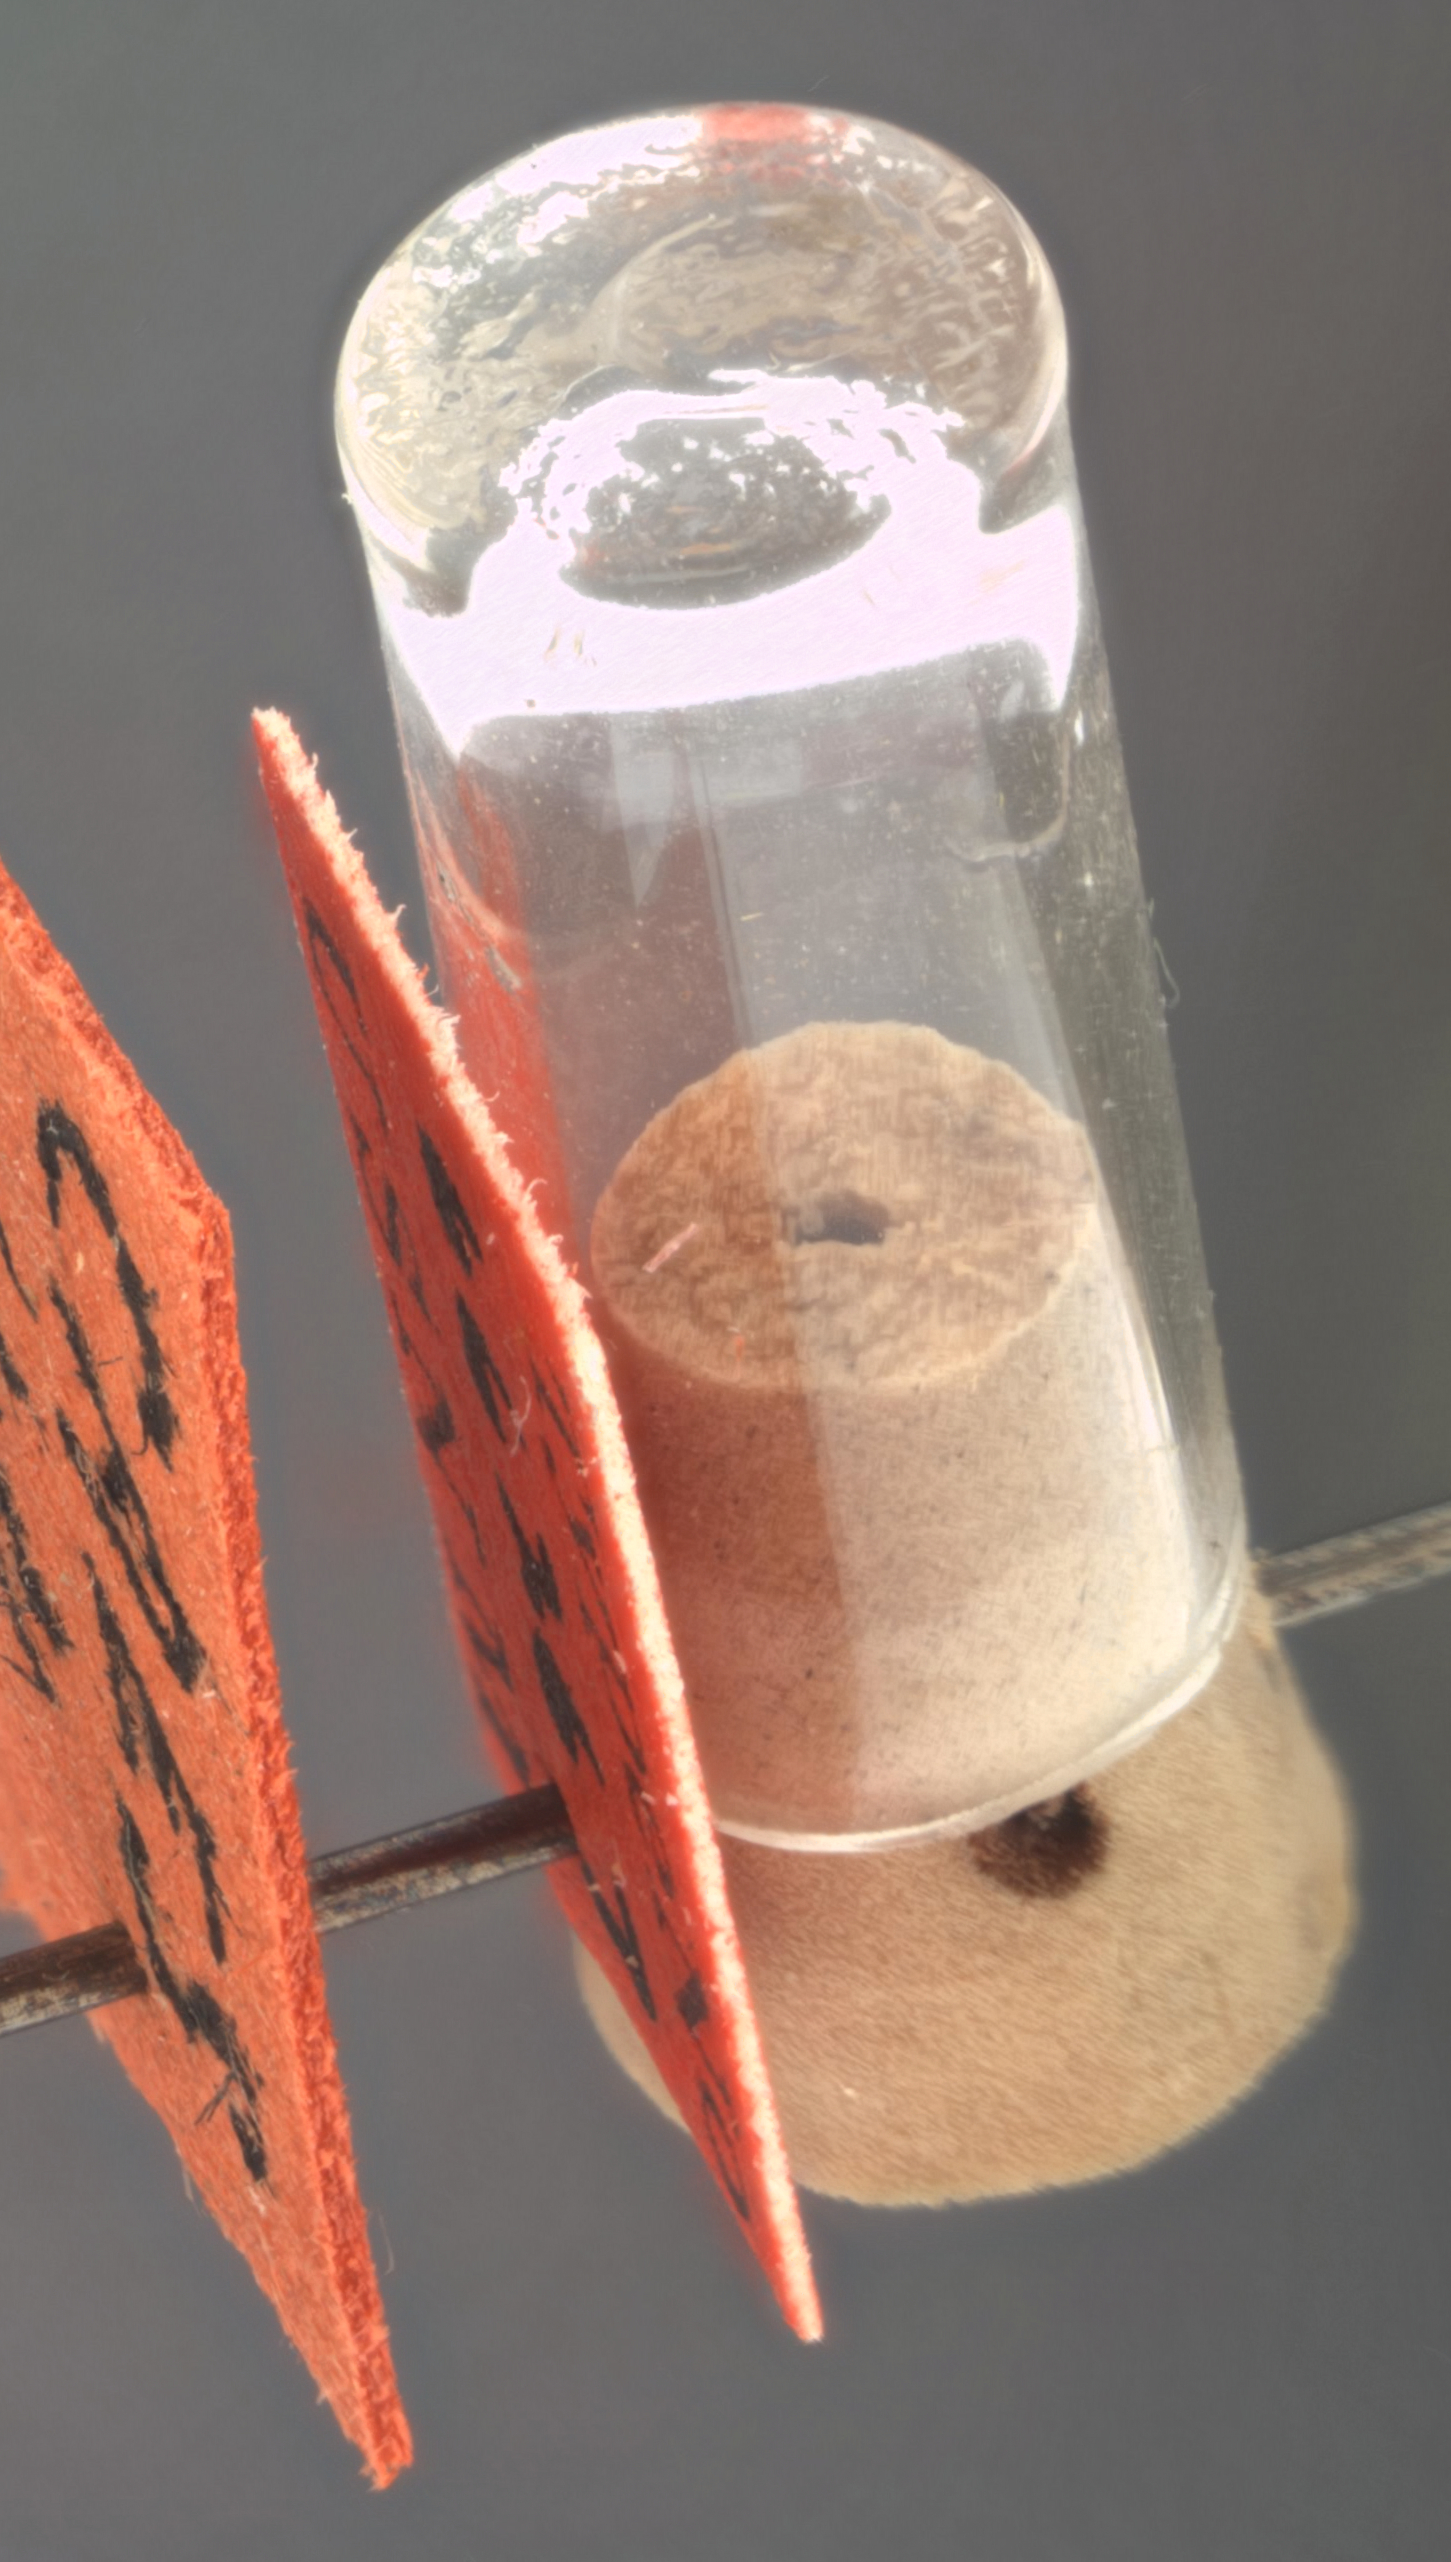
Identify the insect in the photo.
Eriocoelinius mahackemoi
